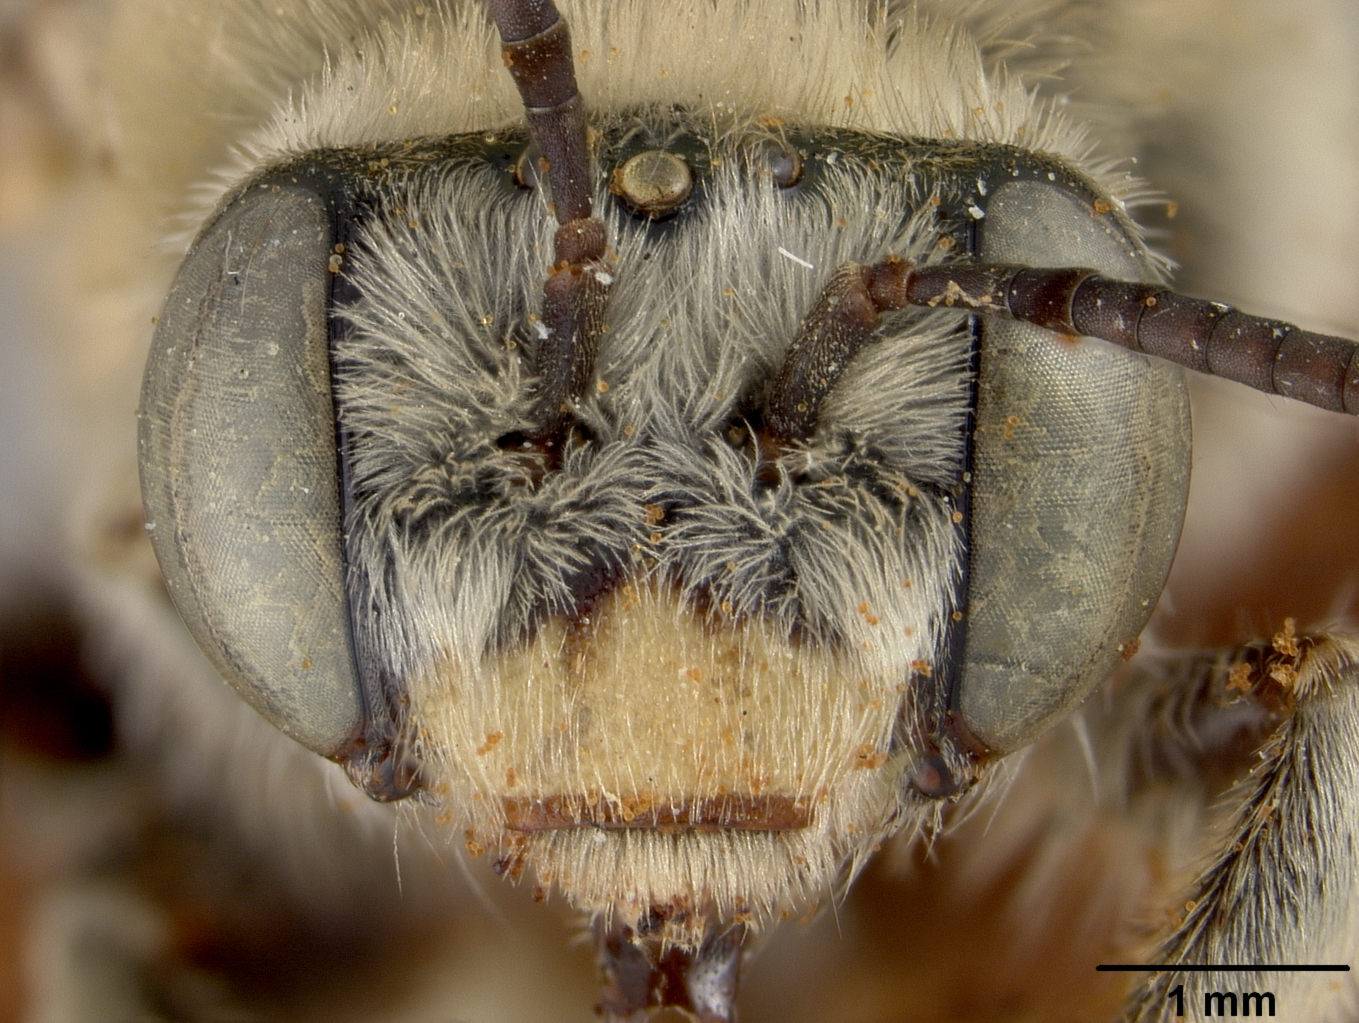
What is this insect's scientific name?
Tetraloniella dentata
